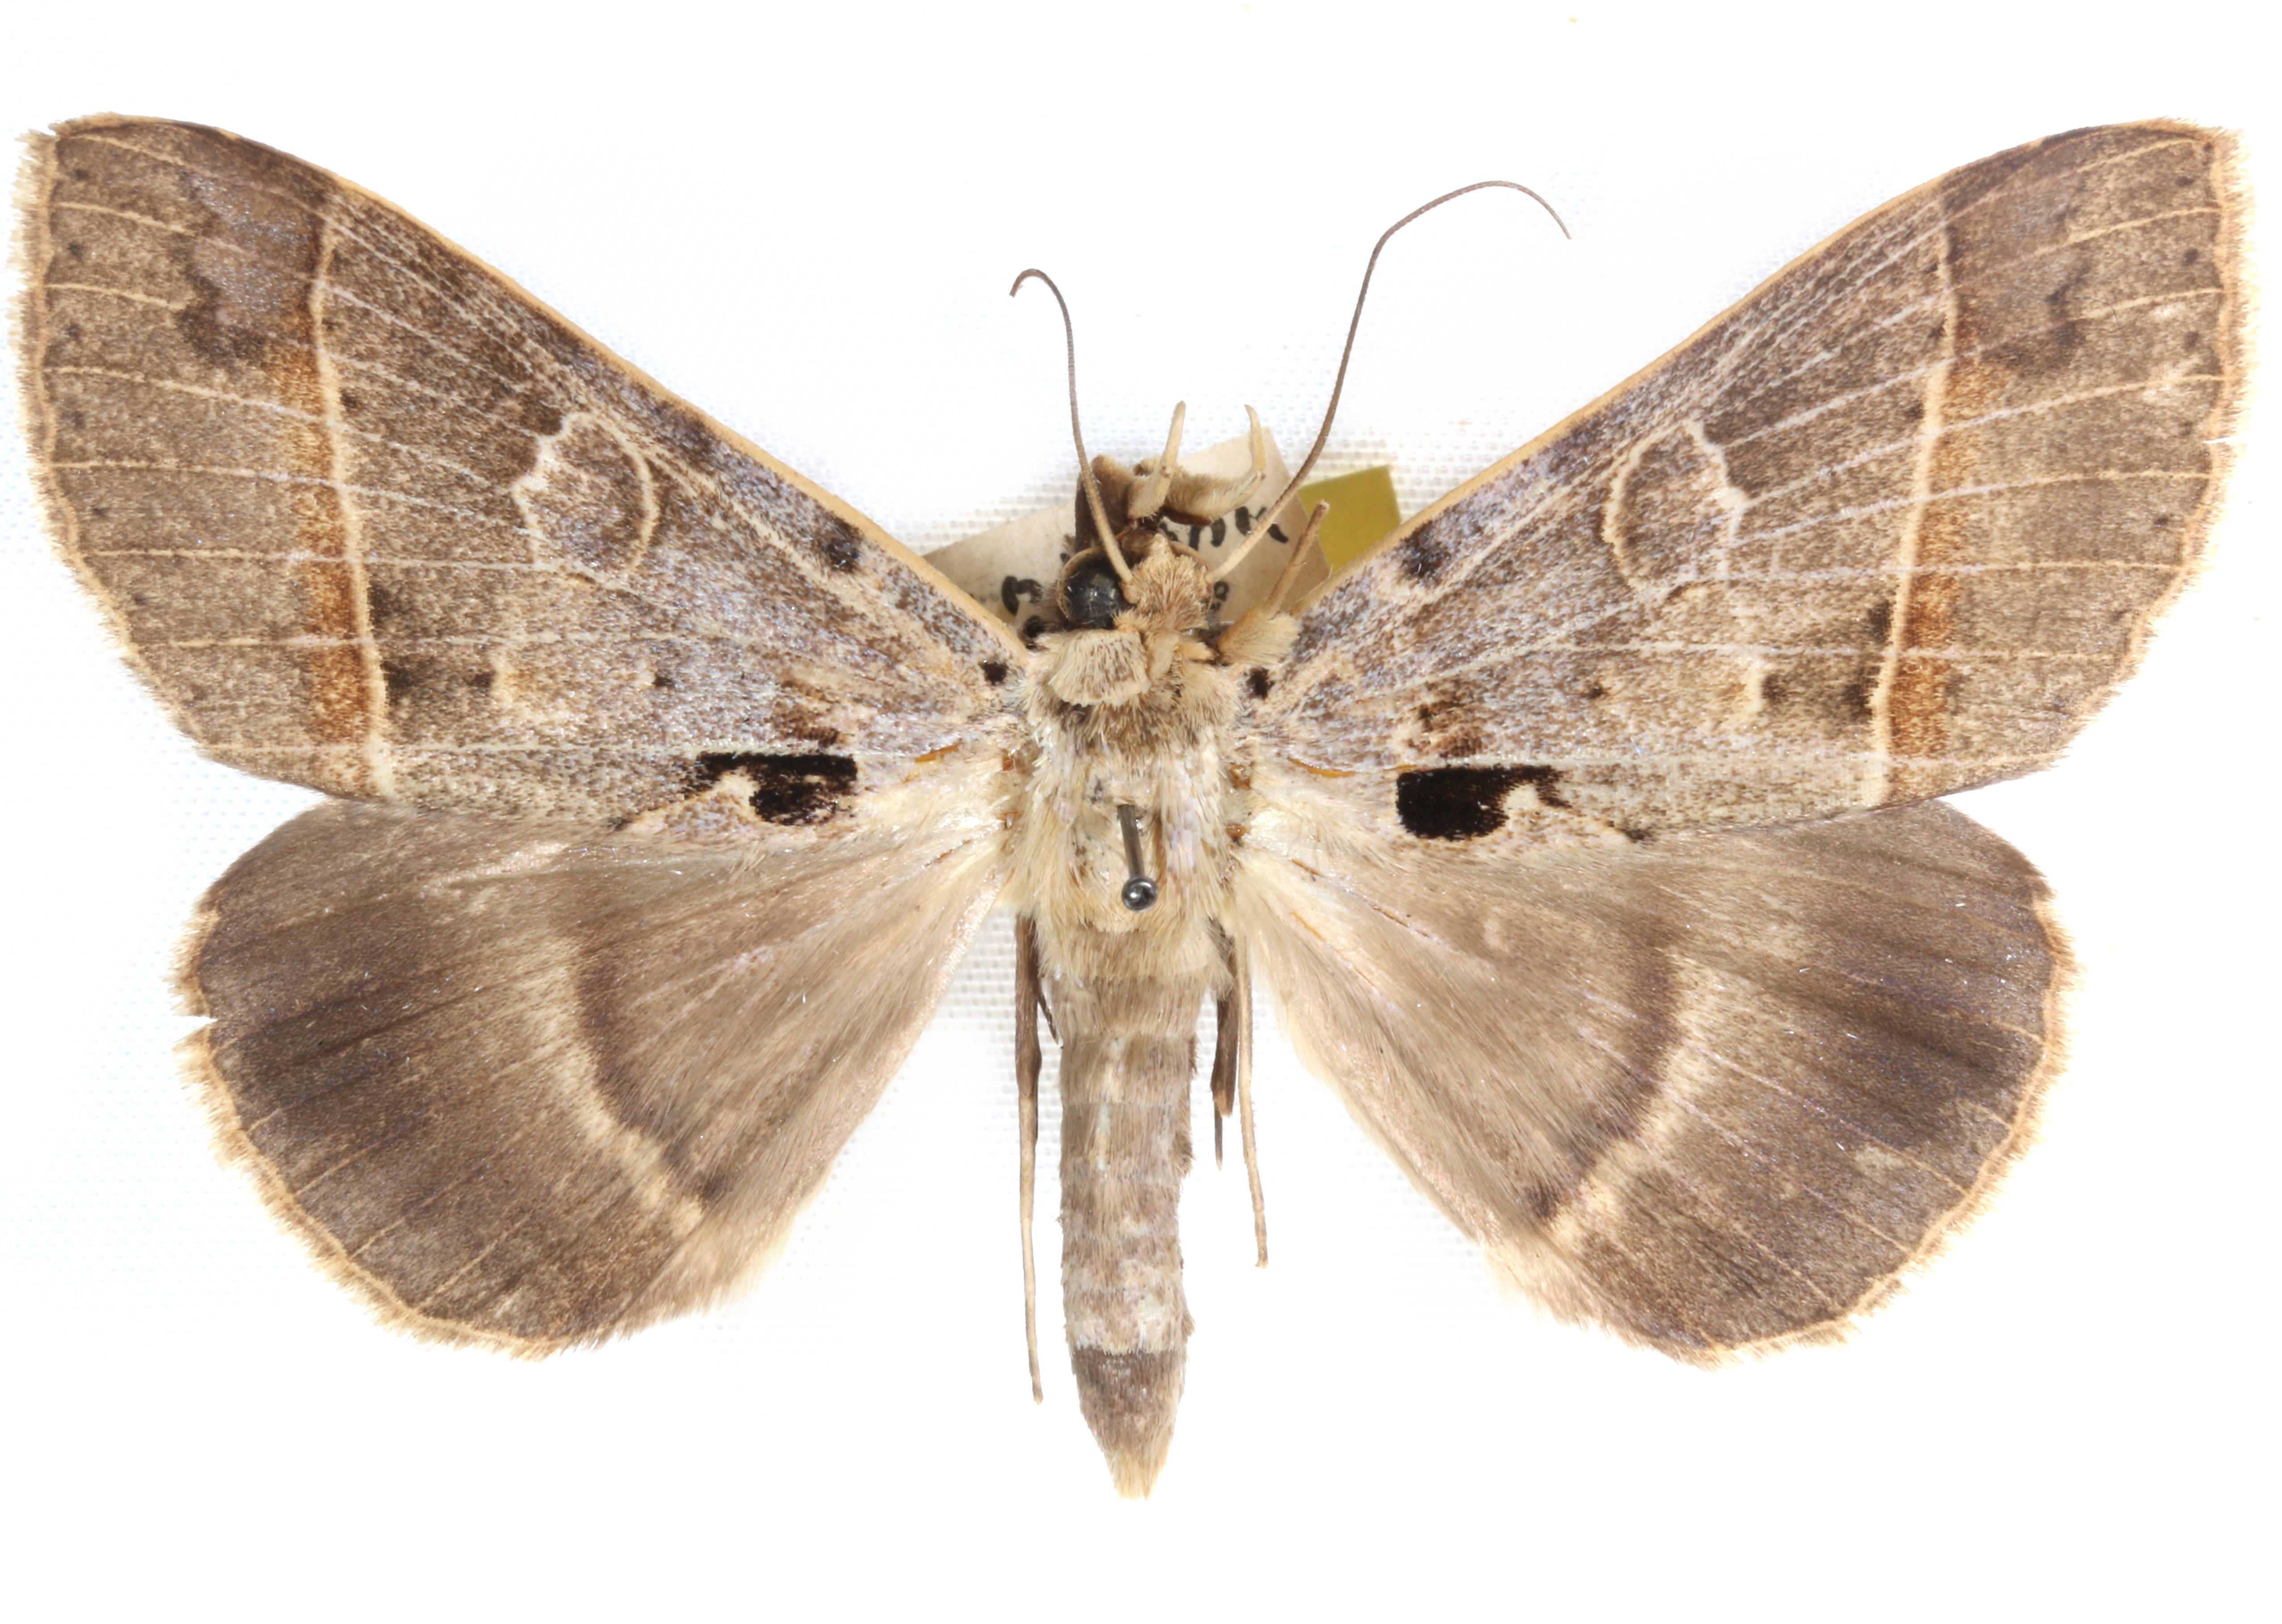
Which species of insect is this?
Polydesmiola meekii
